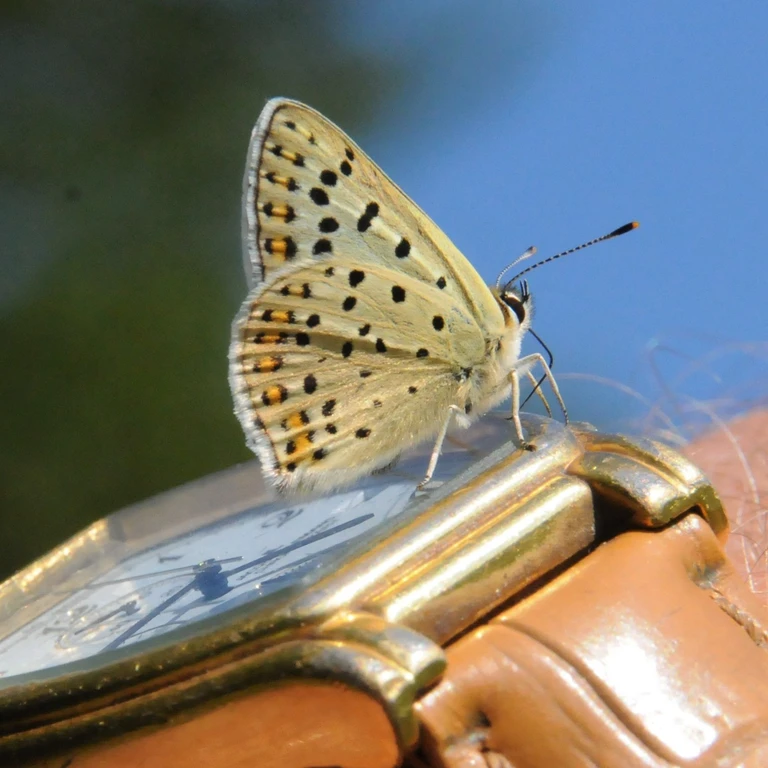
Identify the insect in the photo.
Lycaena tityrus (also Loweia tityrus)
